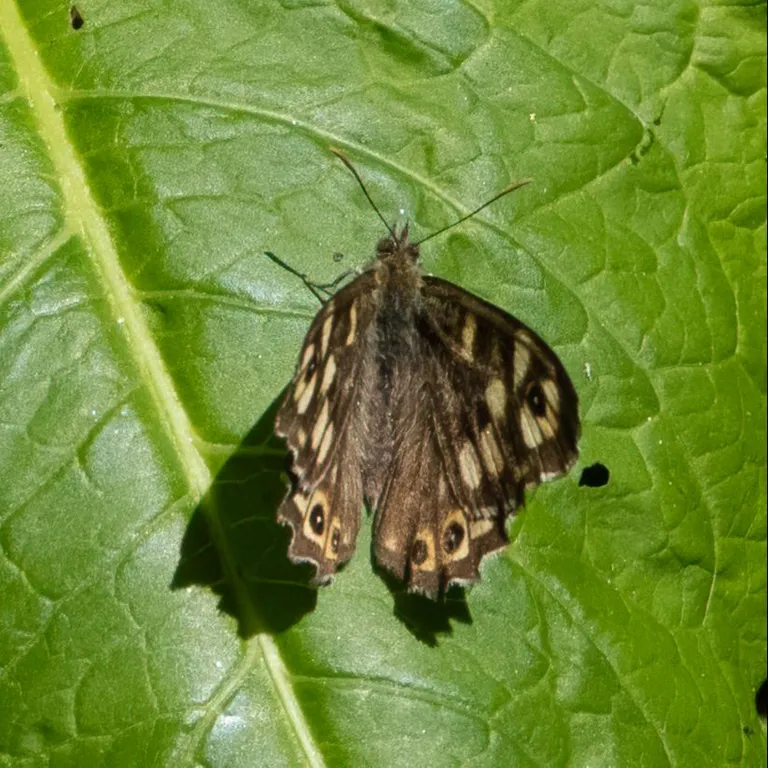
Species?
Pararge aegeria
